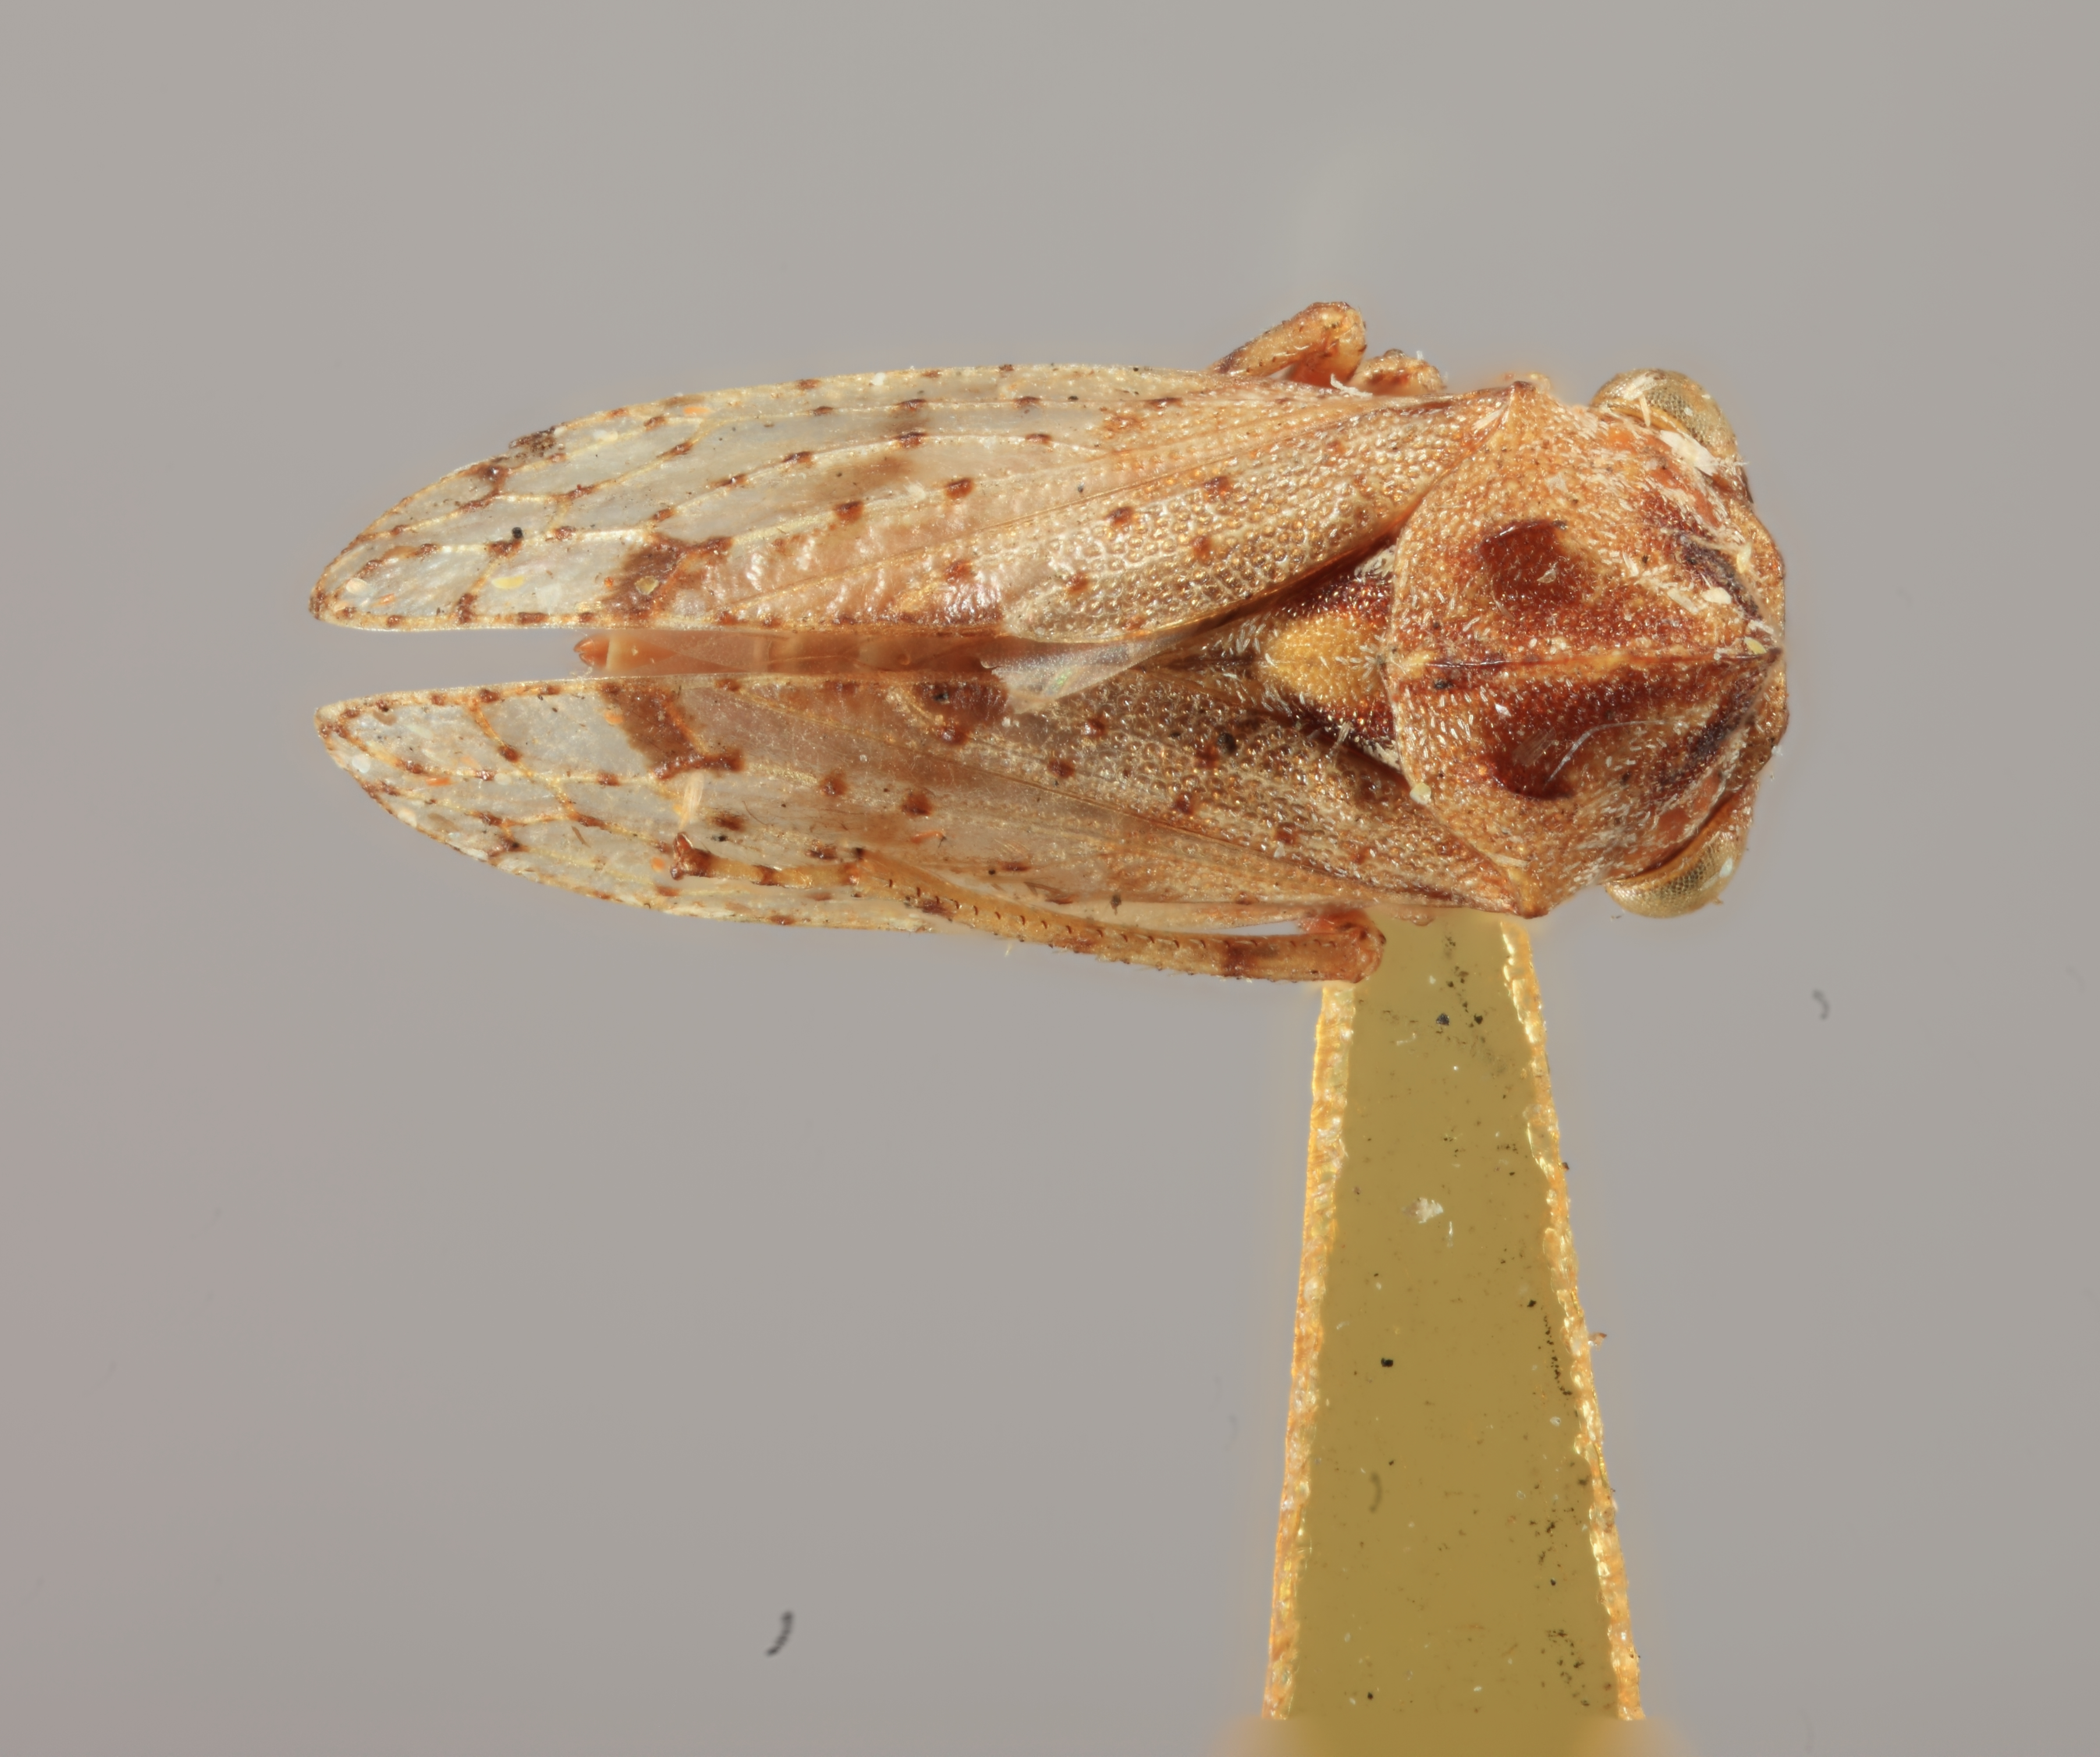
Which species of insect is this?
Tolania punctata
